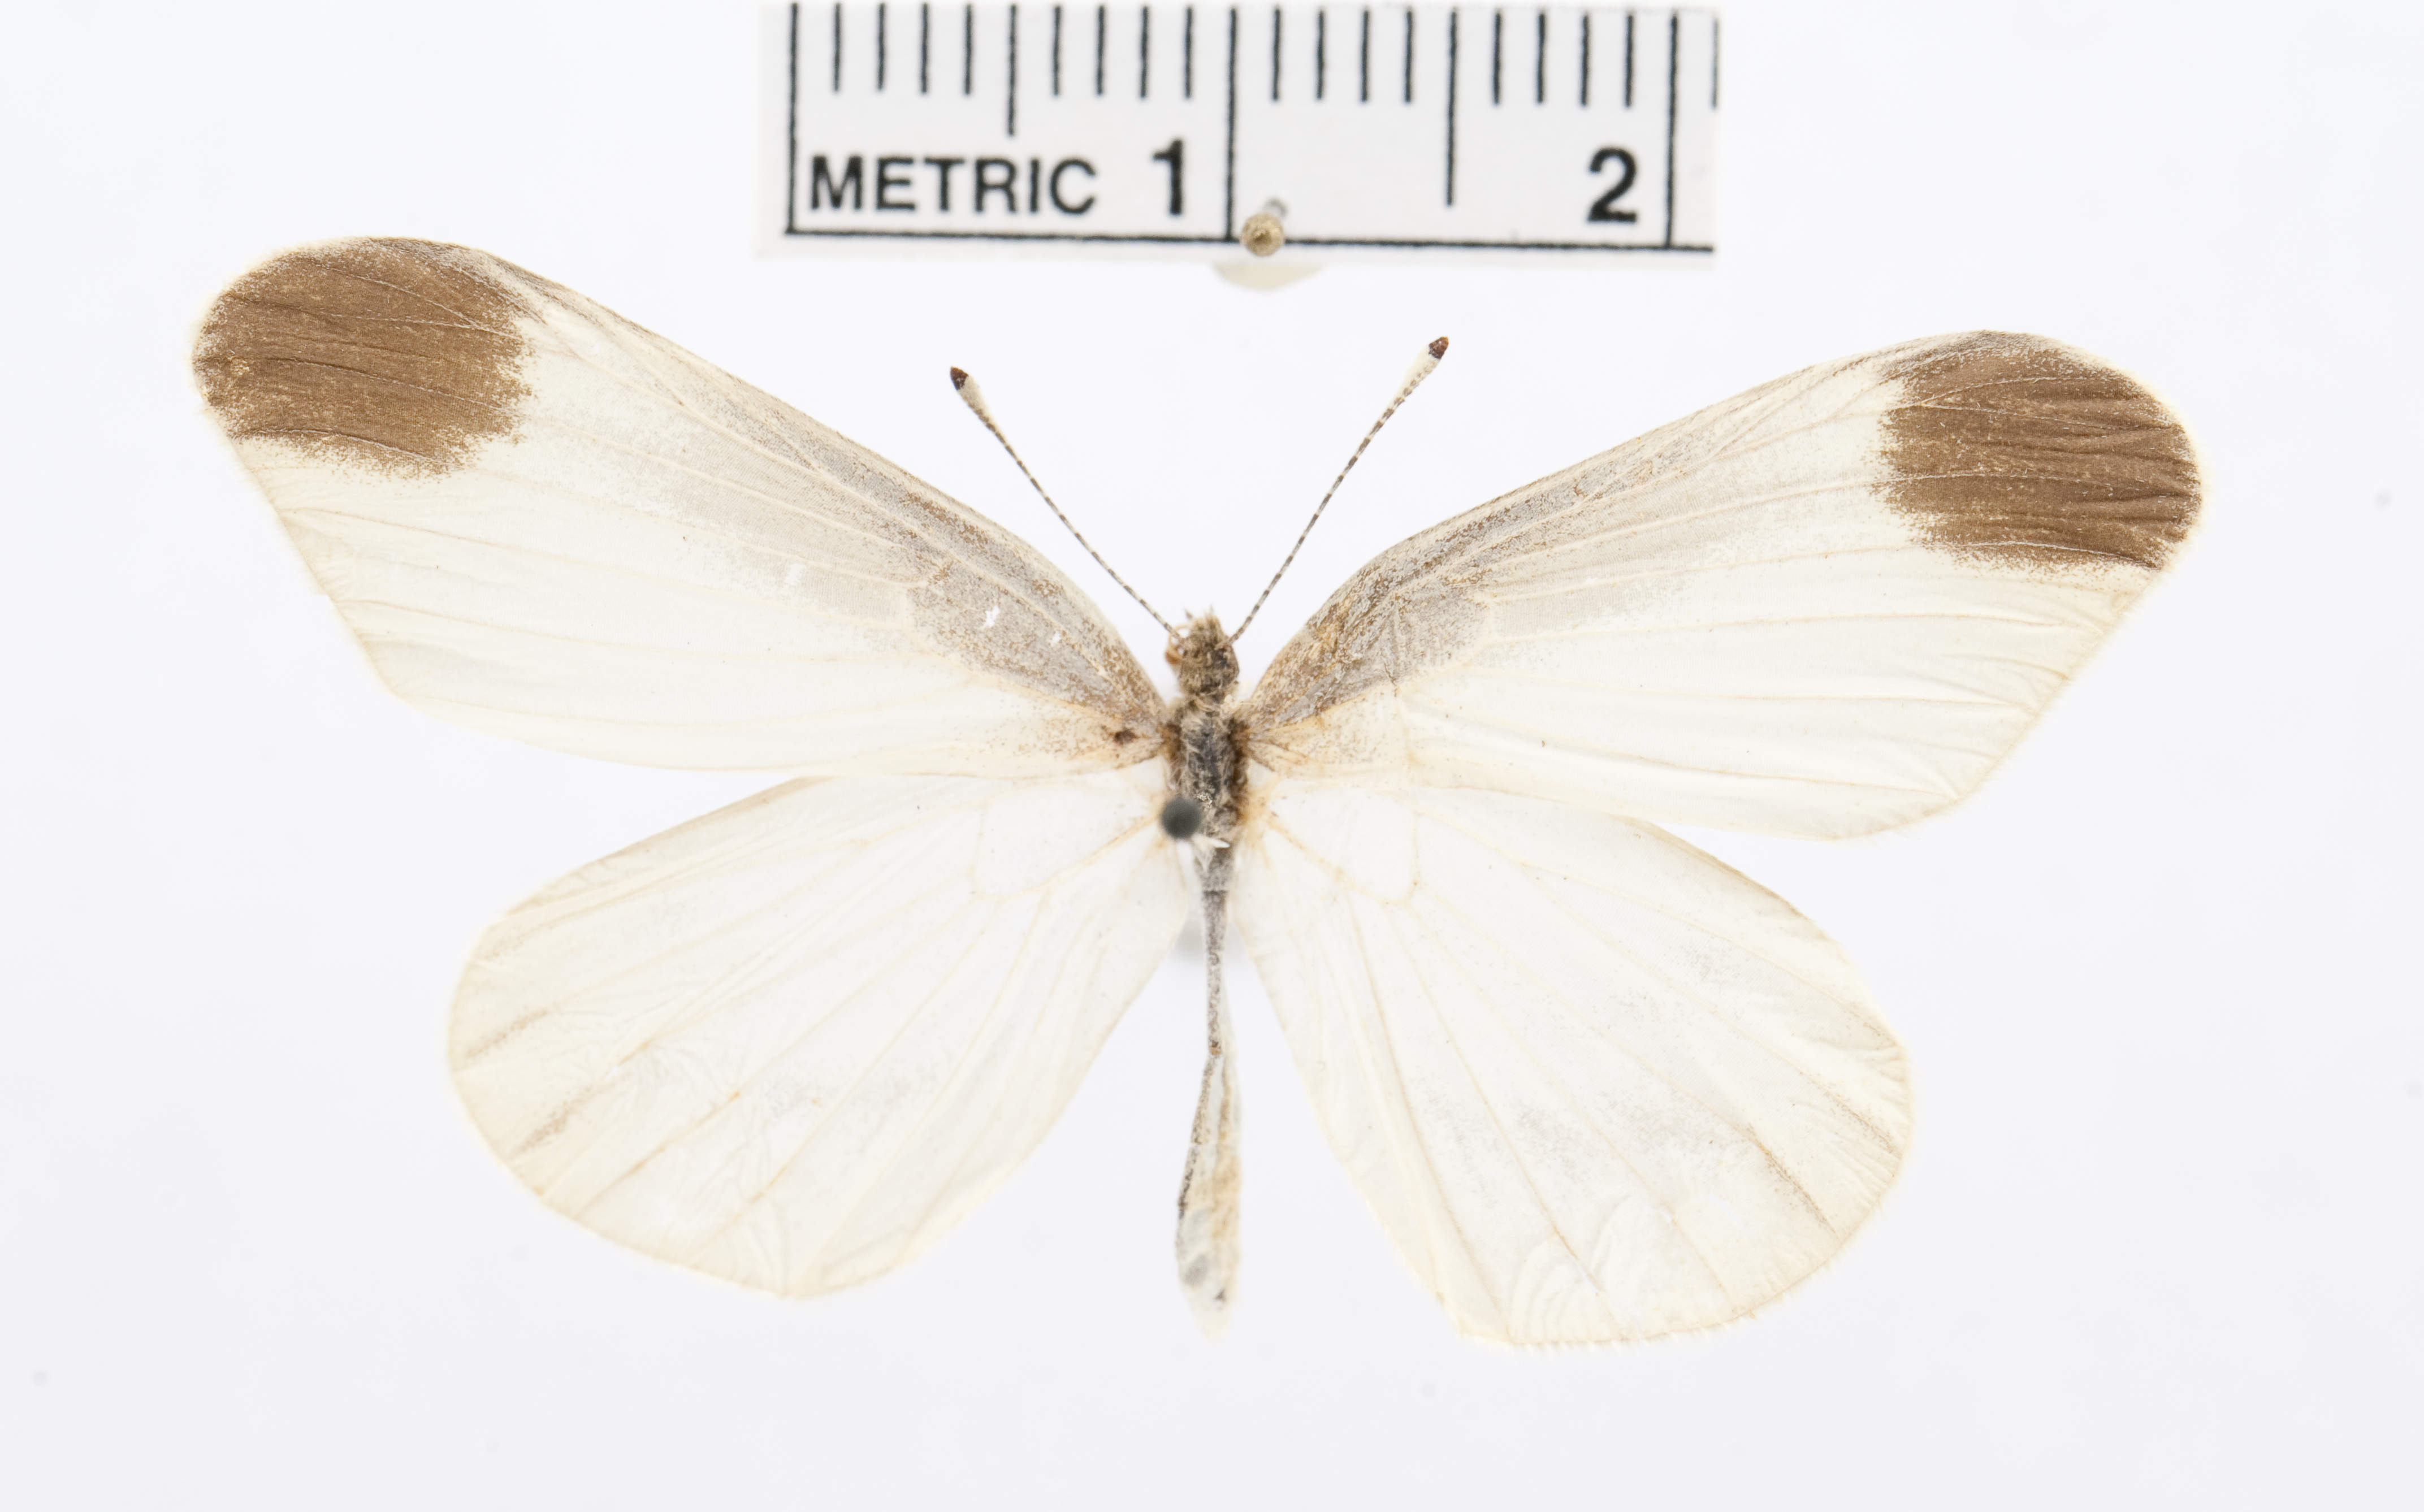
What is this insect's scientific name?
Leptidea gigantea
